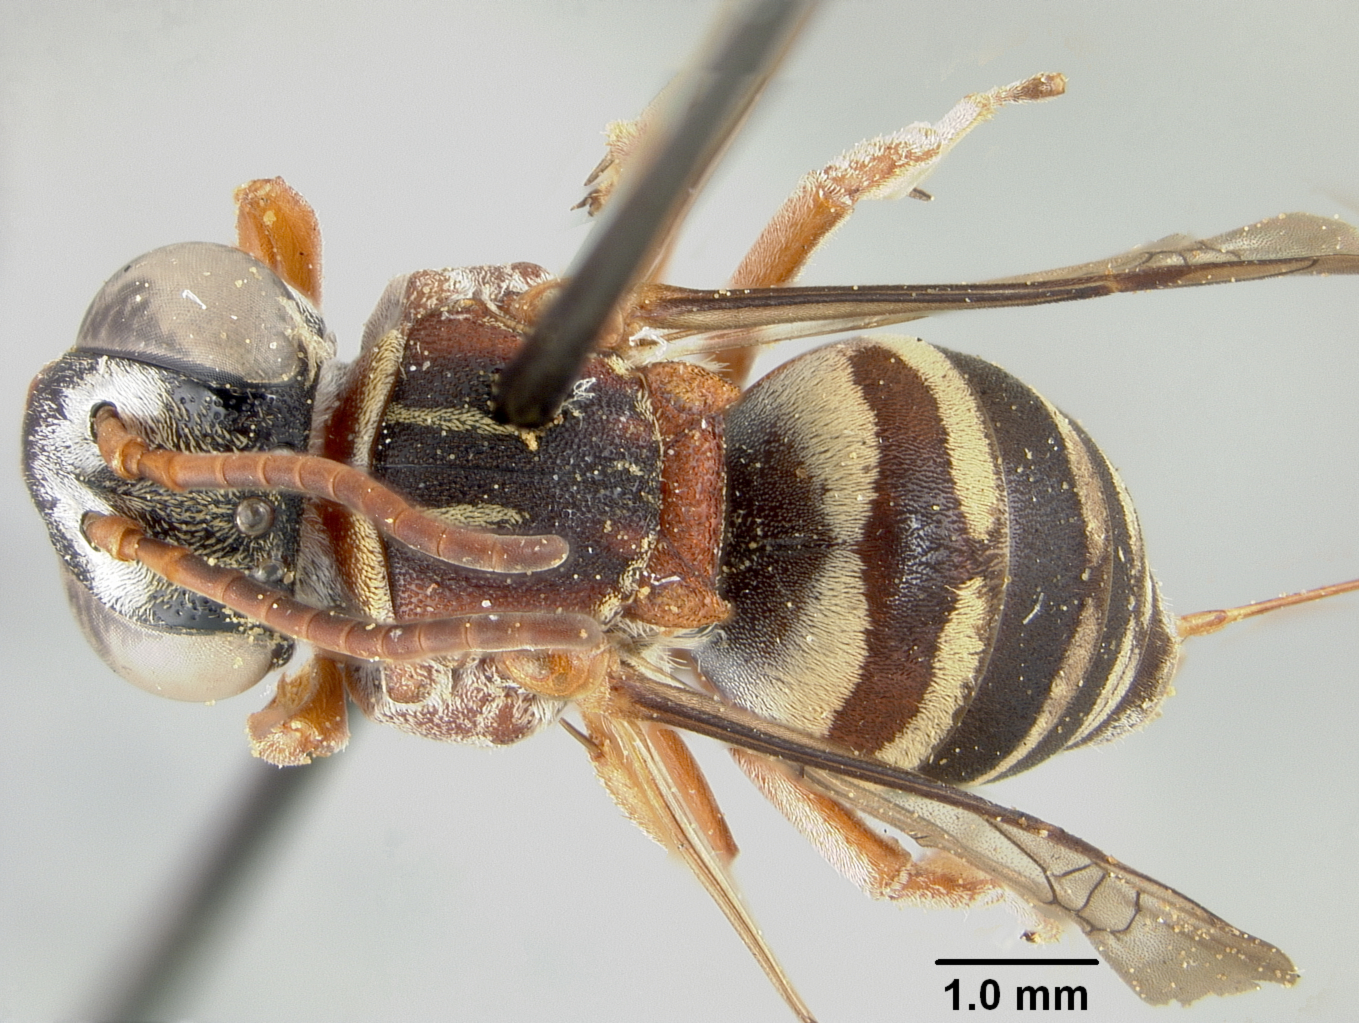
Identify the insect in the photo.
Epeolus howardi
